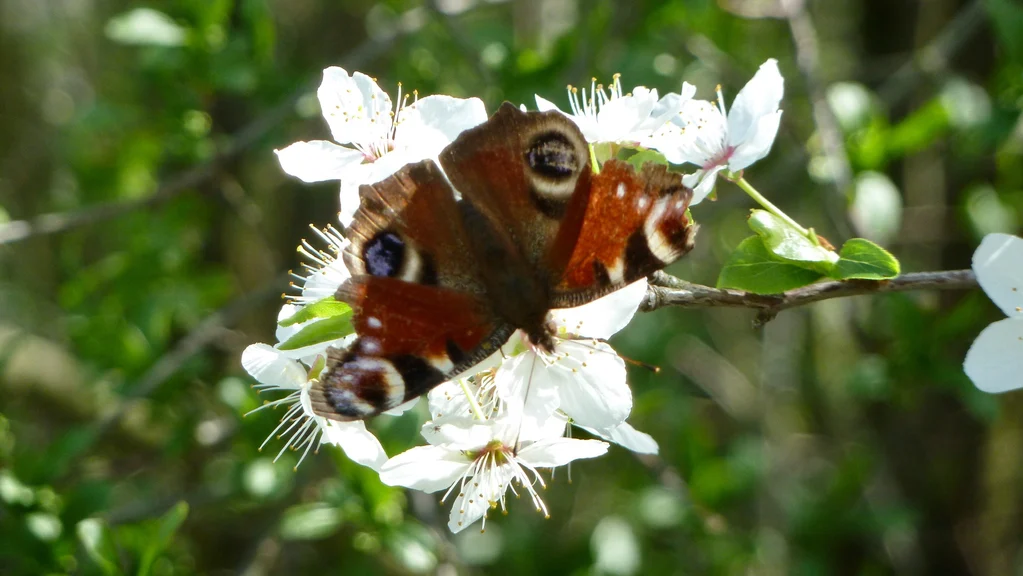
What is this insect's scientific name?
Aglais io
